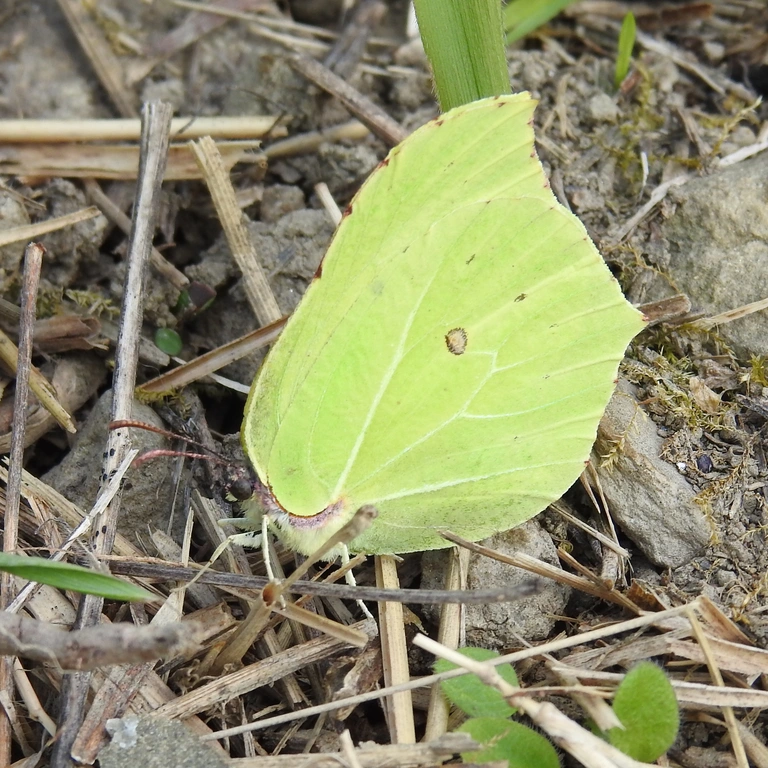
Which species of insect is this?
Gonepteryx rhamni
